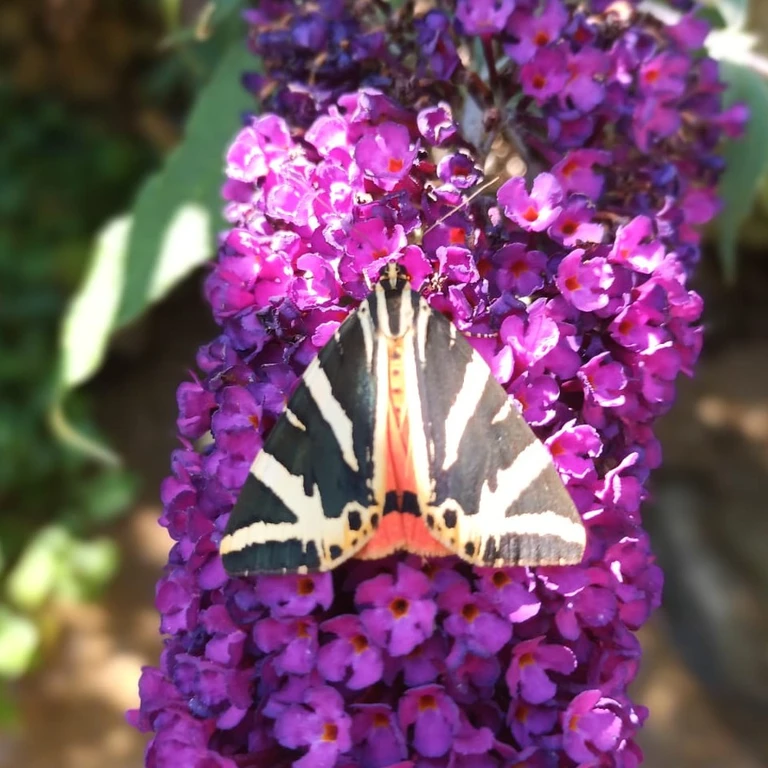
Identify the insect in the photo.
Euplagia quadripunctaria
